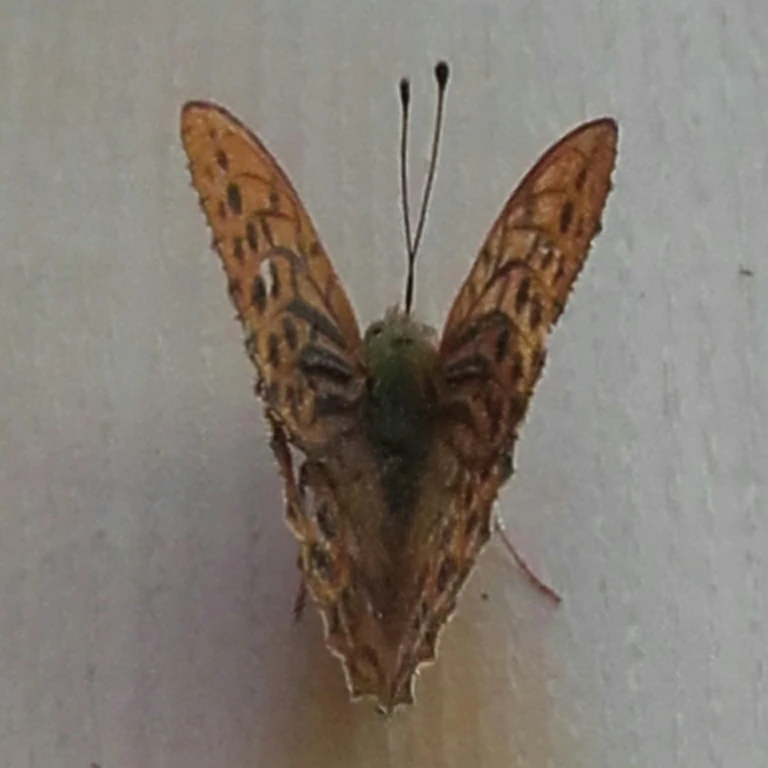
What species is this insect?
Argynnis paphia
